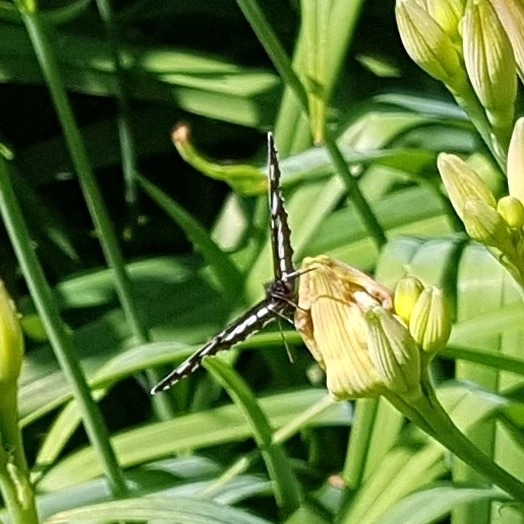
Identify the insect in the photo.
Neptis rivularis
